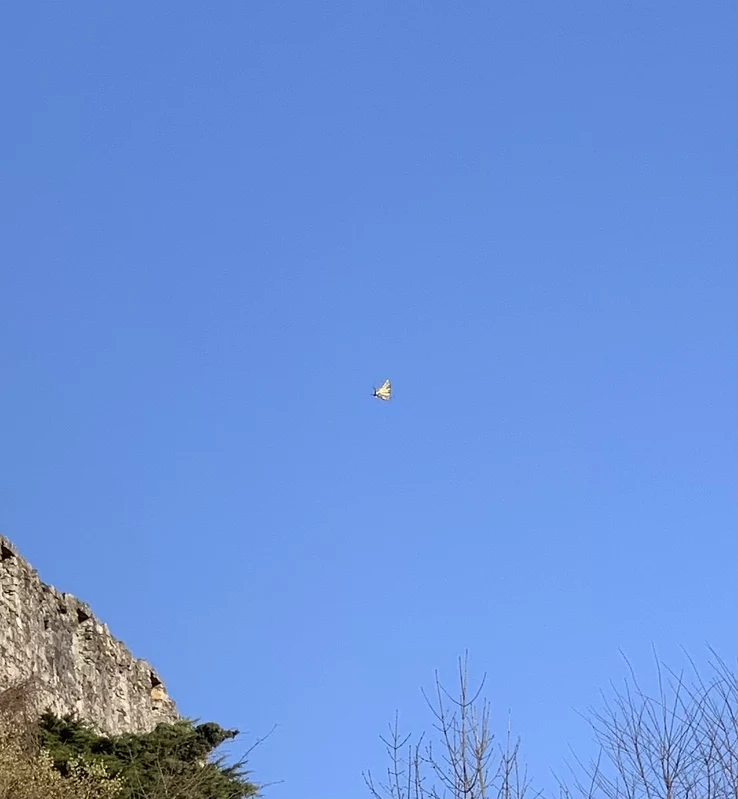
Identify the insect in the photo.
Iphiclides podalirius
